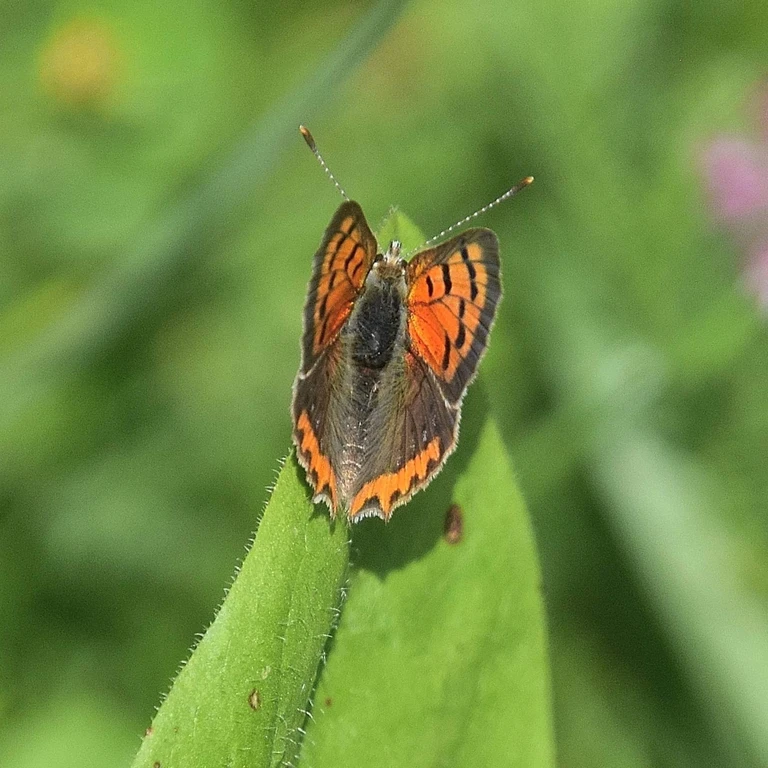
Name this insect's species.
Lycaena phlaeas
